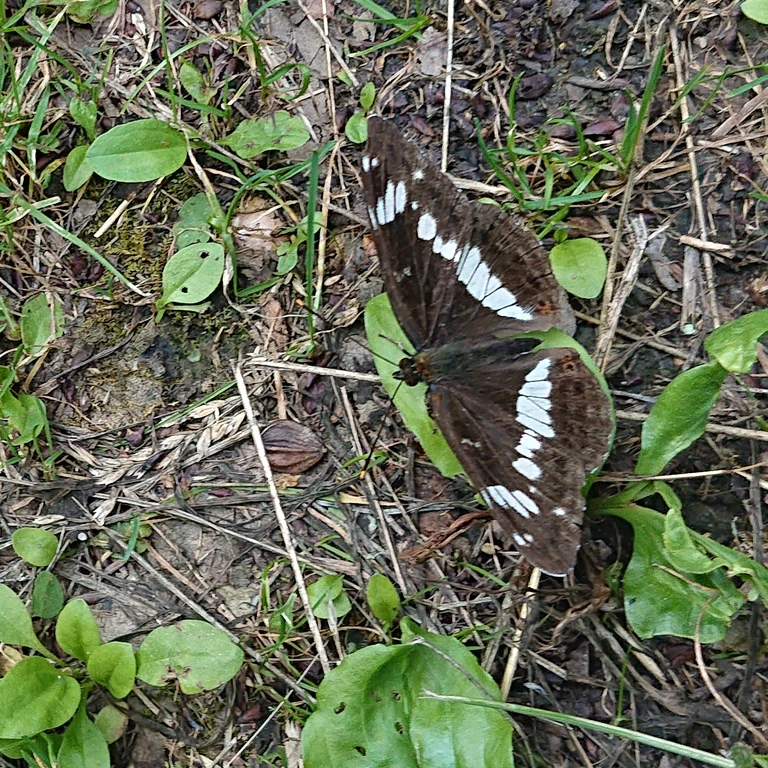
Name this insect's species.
Limenitis camilla (also Ladoga camilla)
